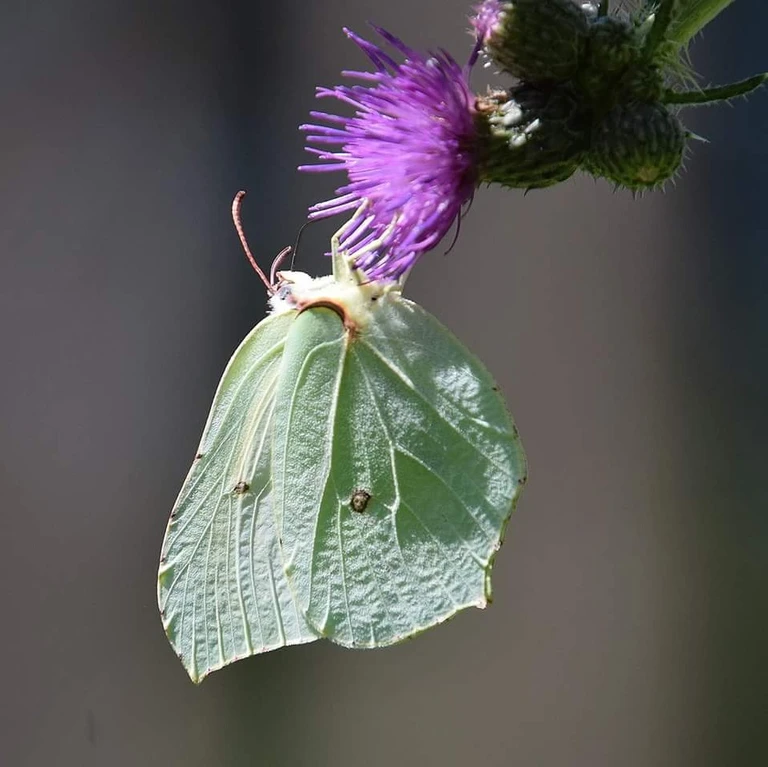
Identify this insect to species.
Gonepteryx rhamni
